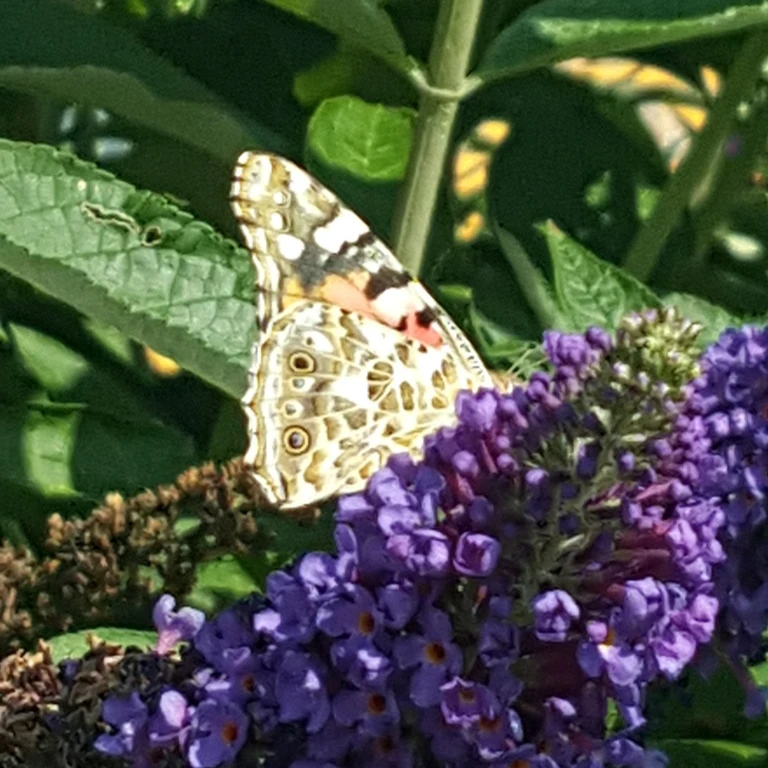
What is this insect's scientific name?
Vanessa cardui
